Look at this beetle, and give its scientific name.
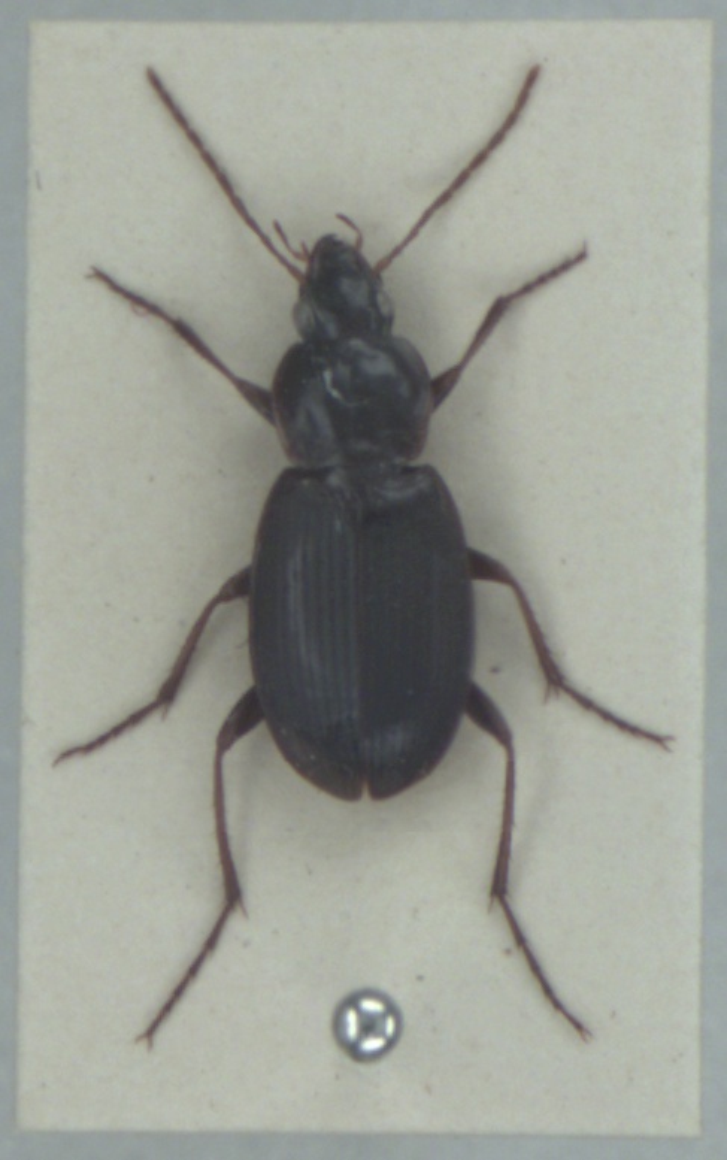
Calathus rotundicollis
